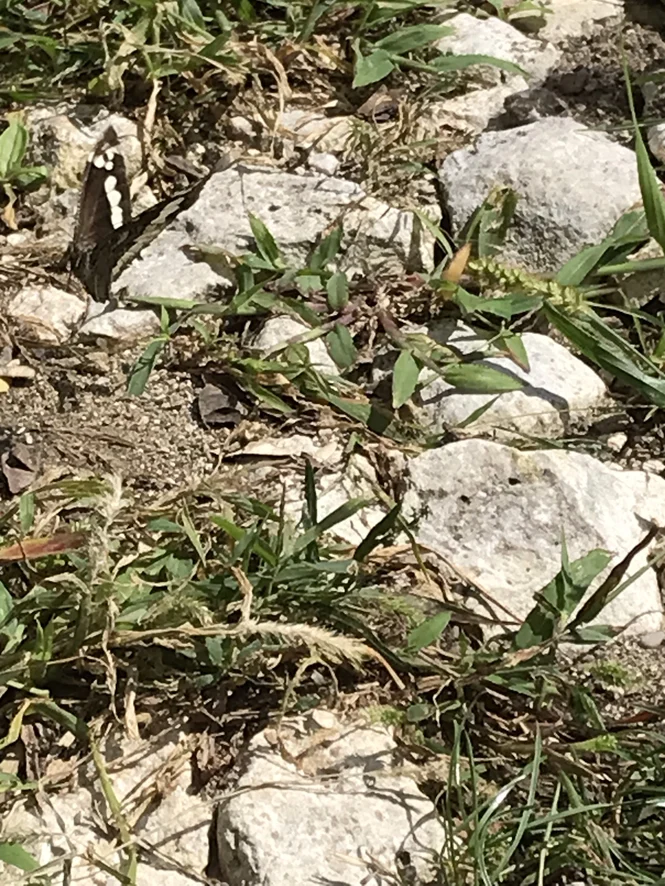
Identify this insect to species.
Brintesia circe
